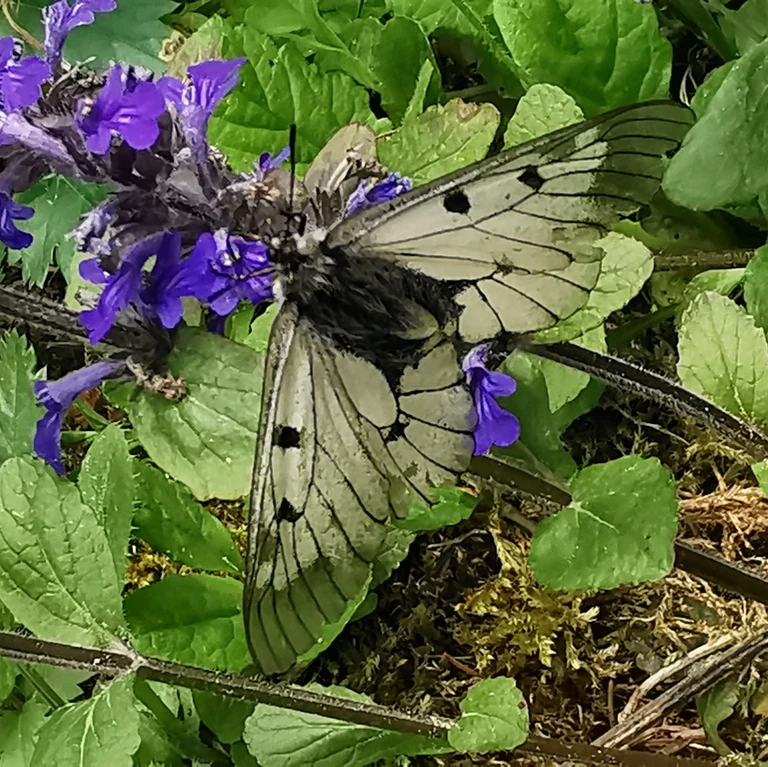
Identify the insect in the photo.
Parnassius mnemosyne
